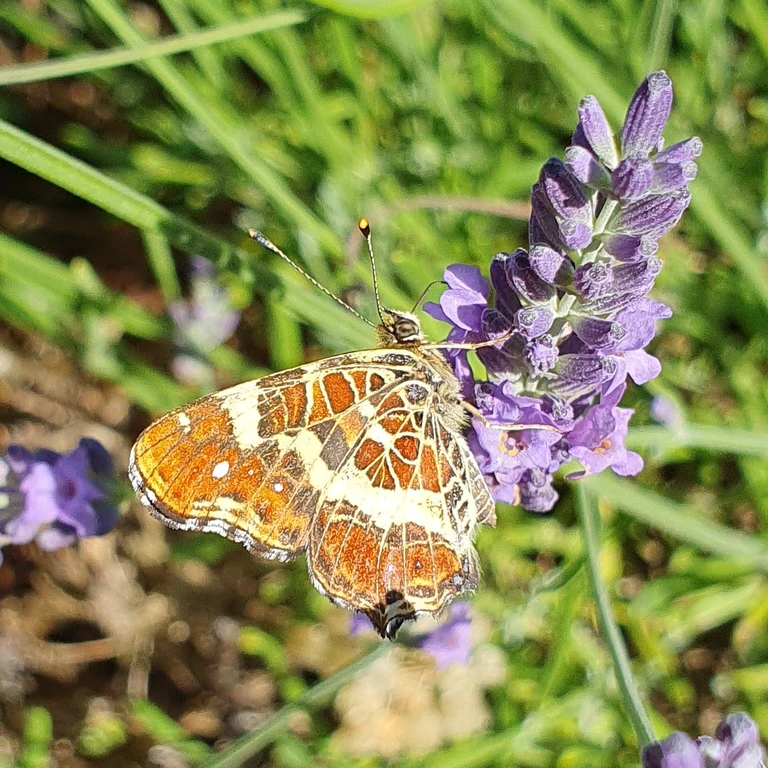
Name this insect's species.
Araschnia levana
